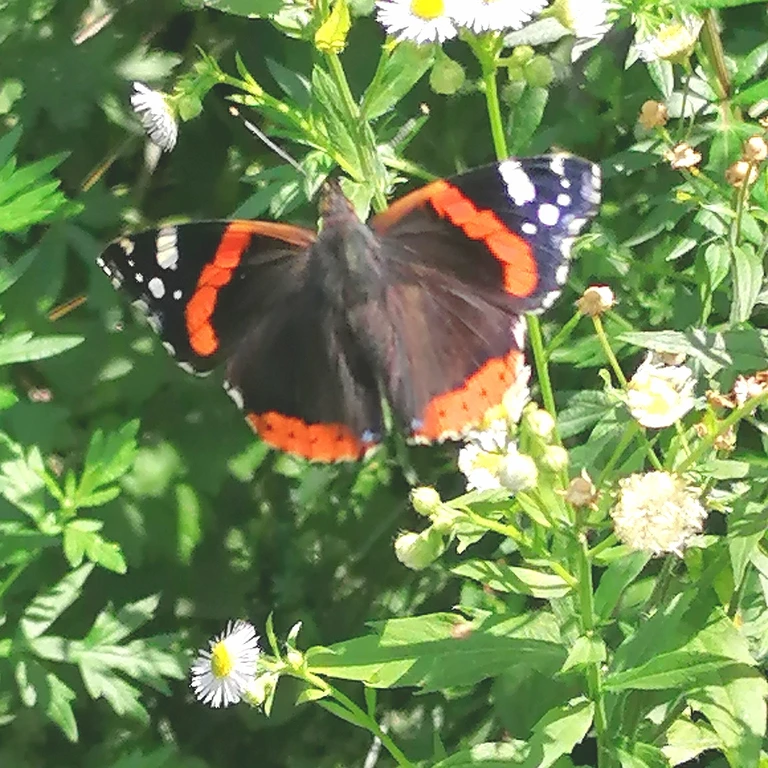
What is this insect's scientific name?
Vanessa atalanta
